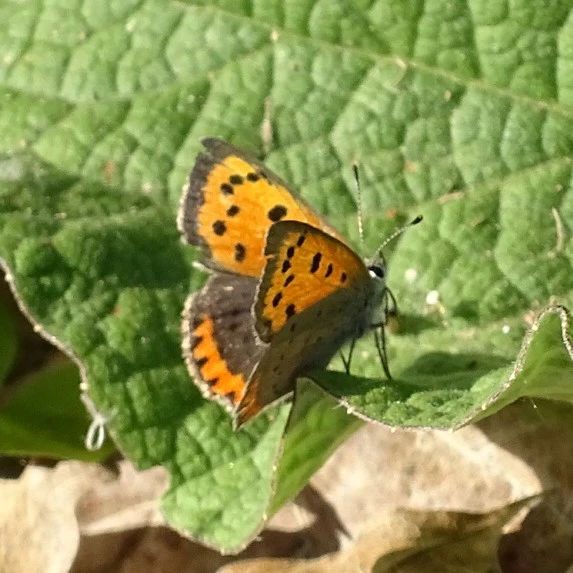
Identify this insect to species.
Lycaena phlaeas
